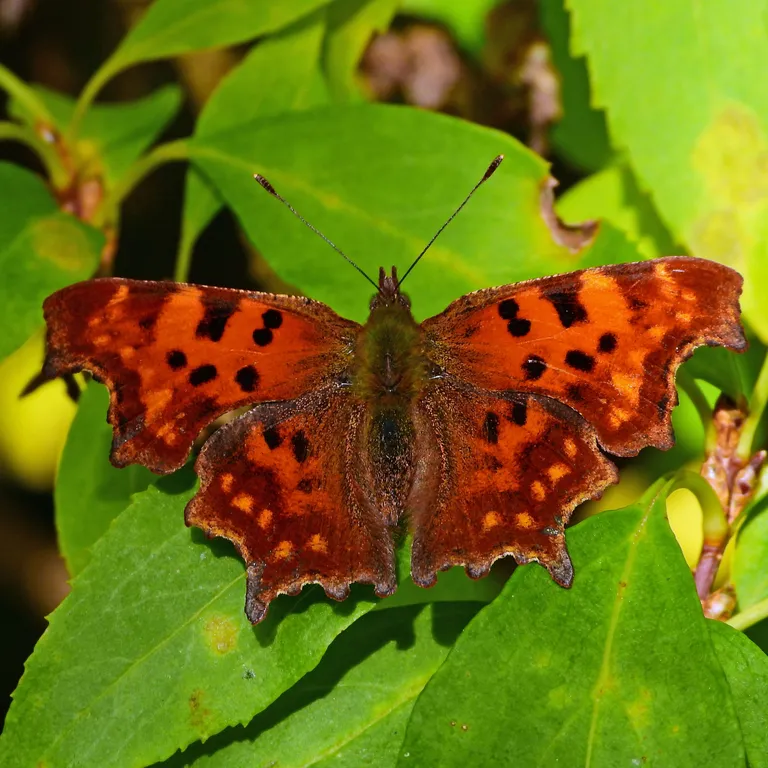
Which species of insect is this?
Polygonia c-album
